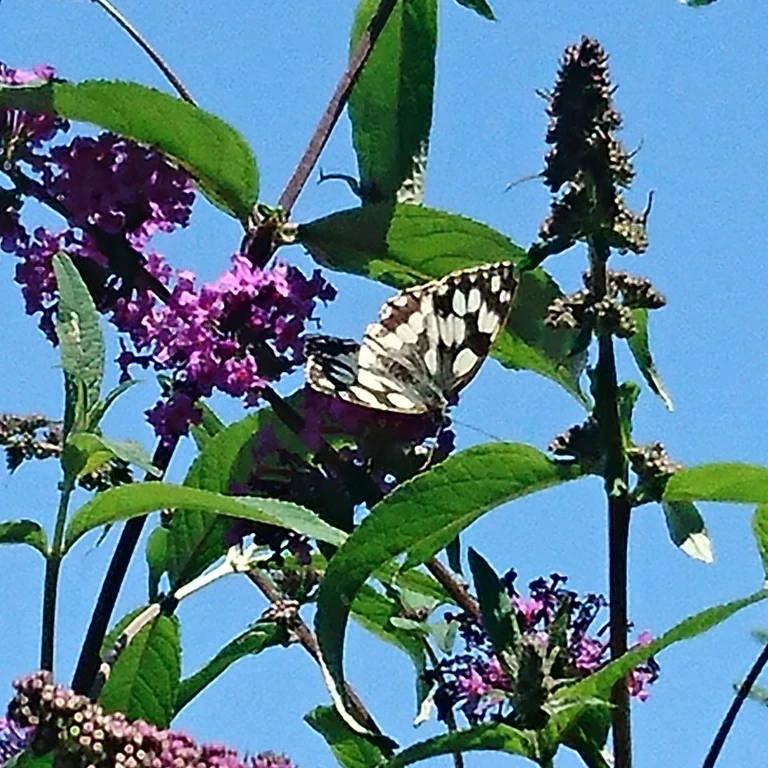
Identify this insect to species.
Melanargia galathea
